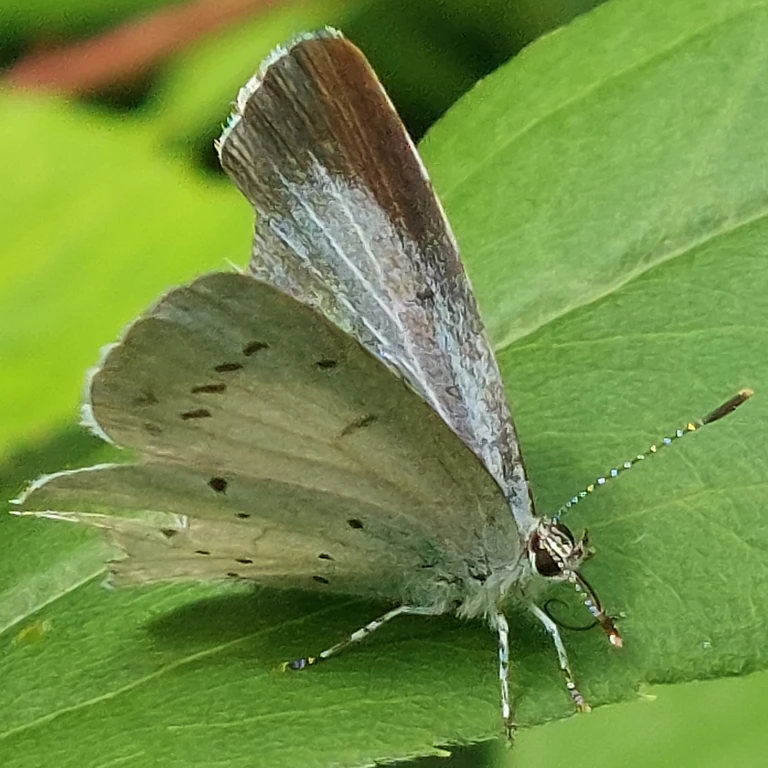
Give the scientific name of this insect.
Celastrina argiolus
